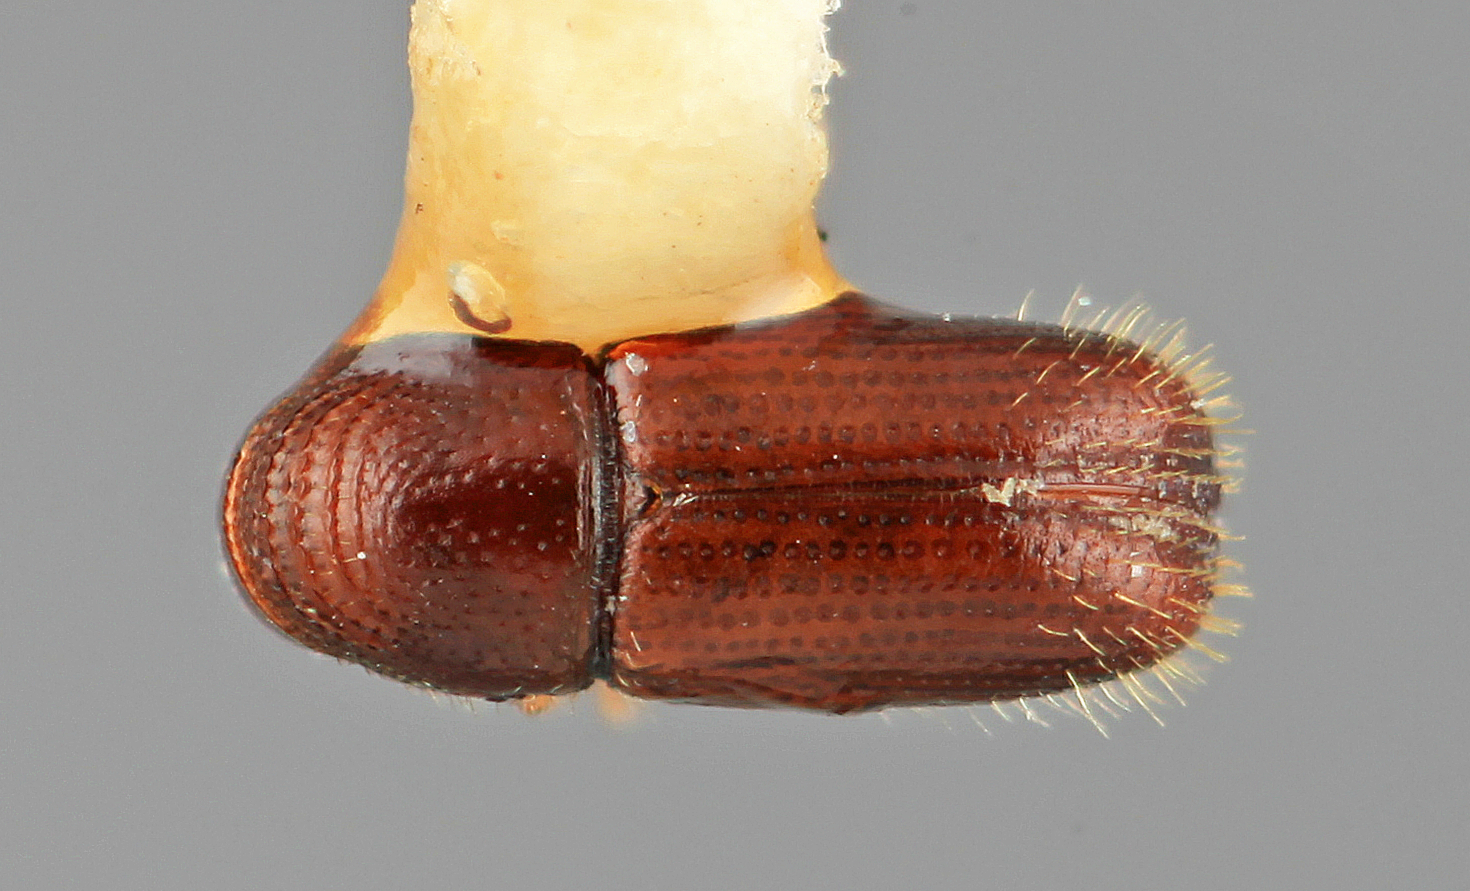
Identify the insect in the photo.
Pityophthorus nemoralis
